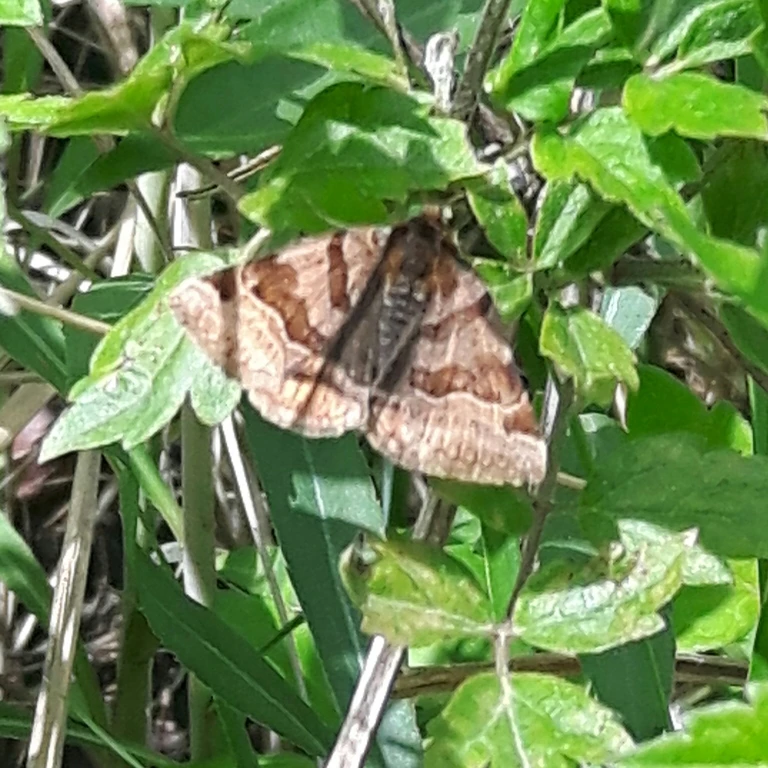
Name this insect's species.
Euclidia glyphica
